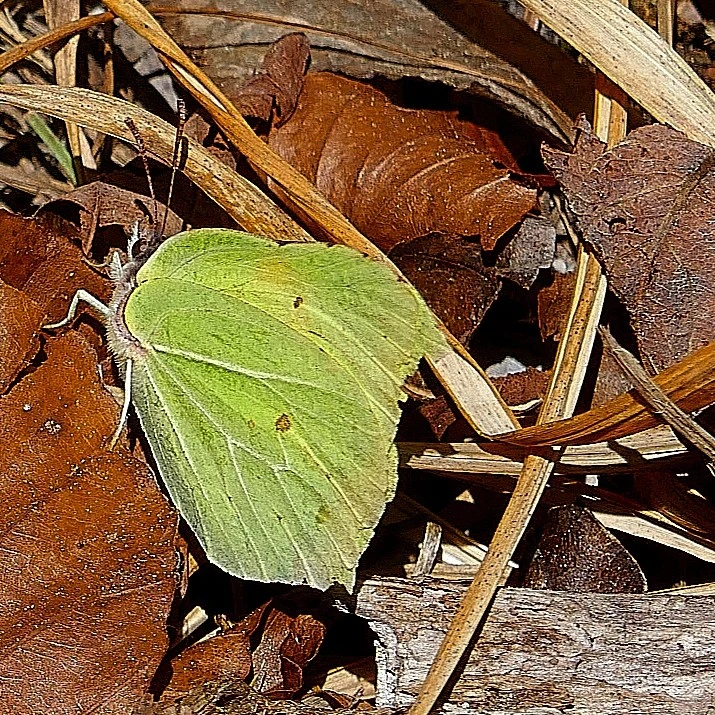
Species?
Gonepteryx rhamni
